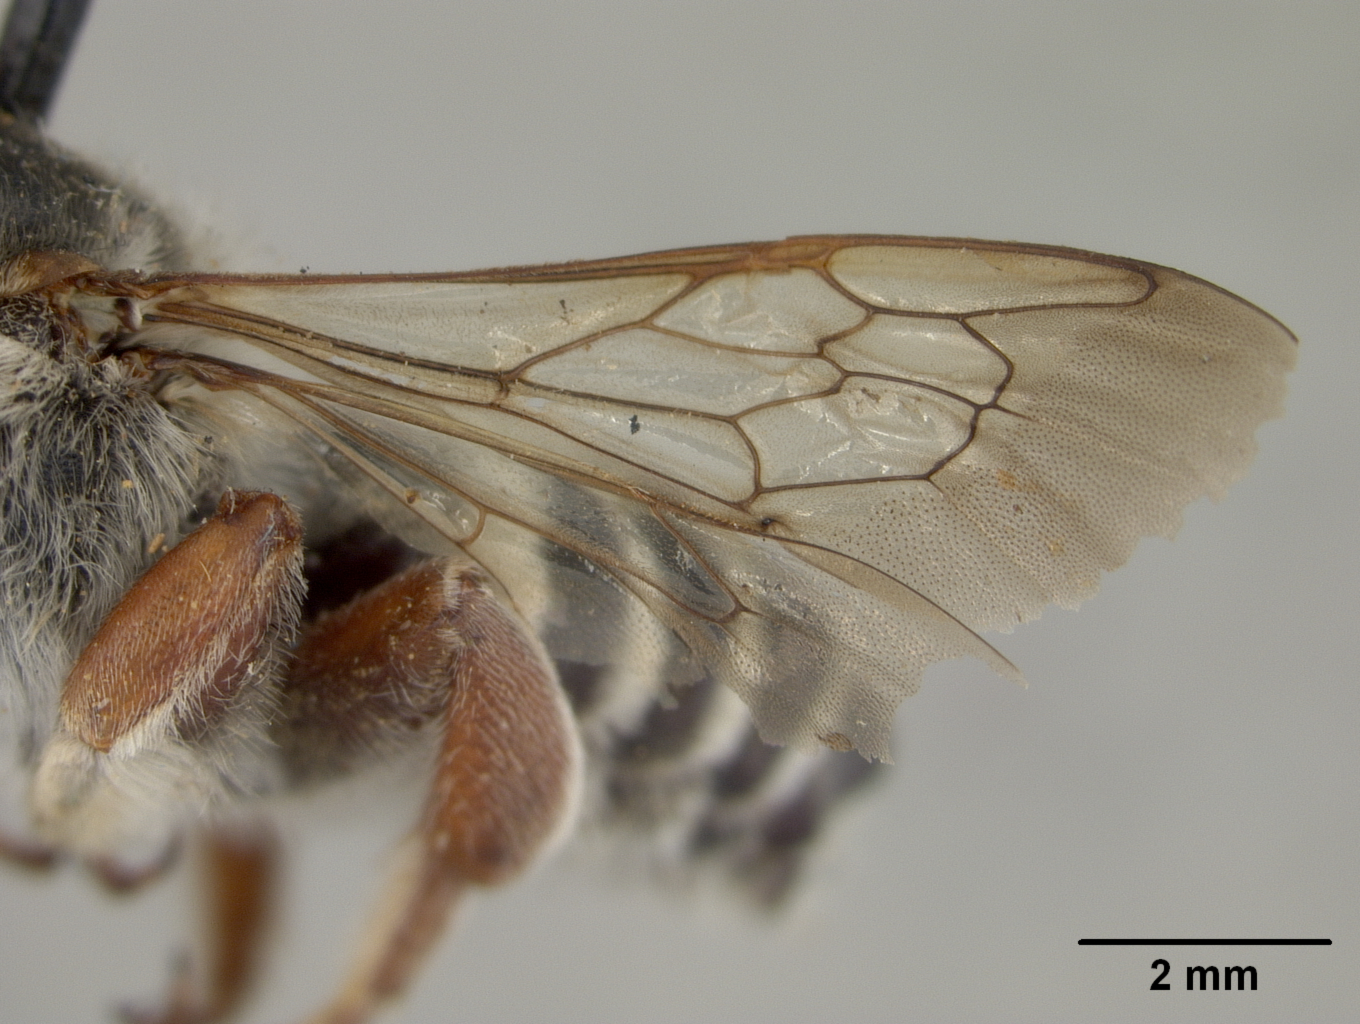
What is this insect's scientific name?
Megachile indianorum
